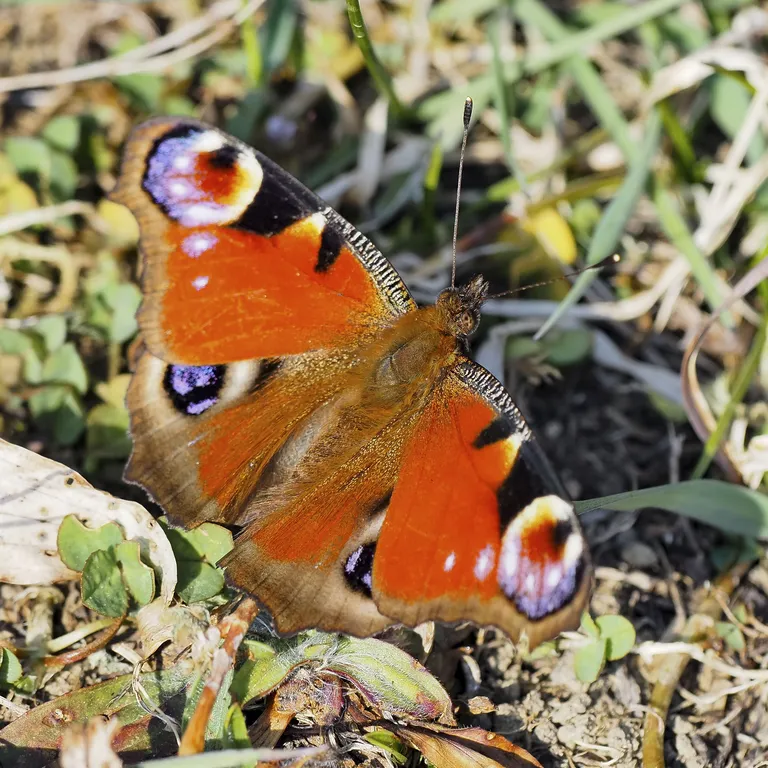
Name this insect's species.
Aglais io
